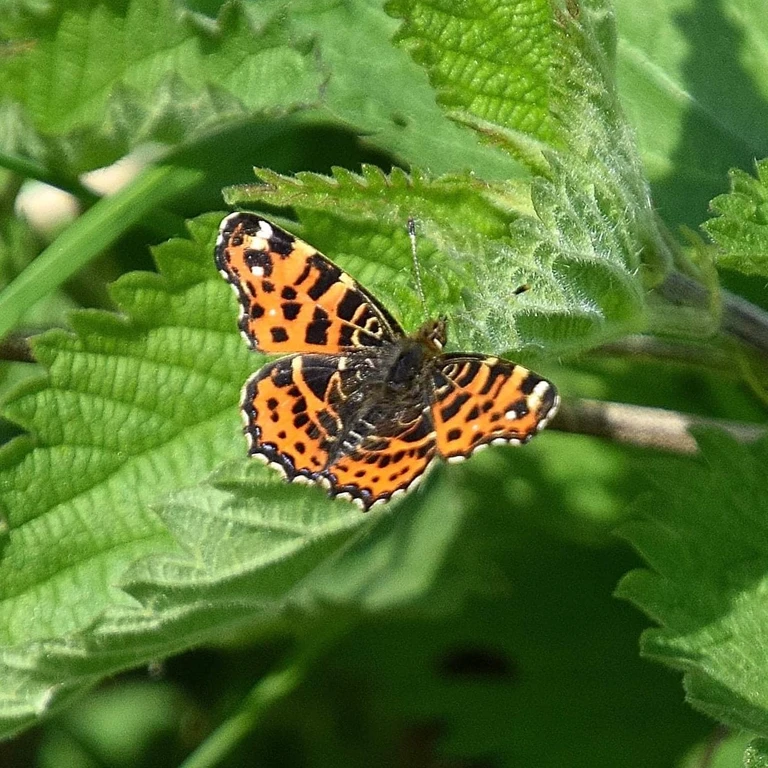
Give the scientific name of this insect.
Araschnia levana
